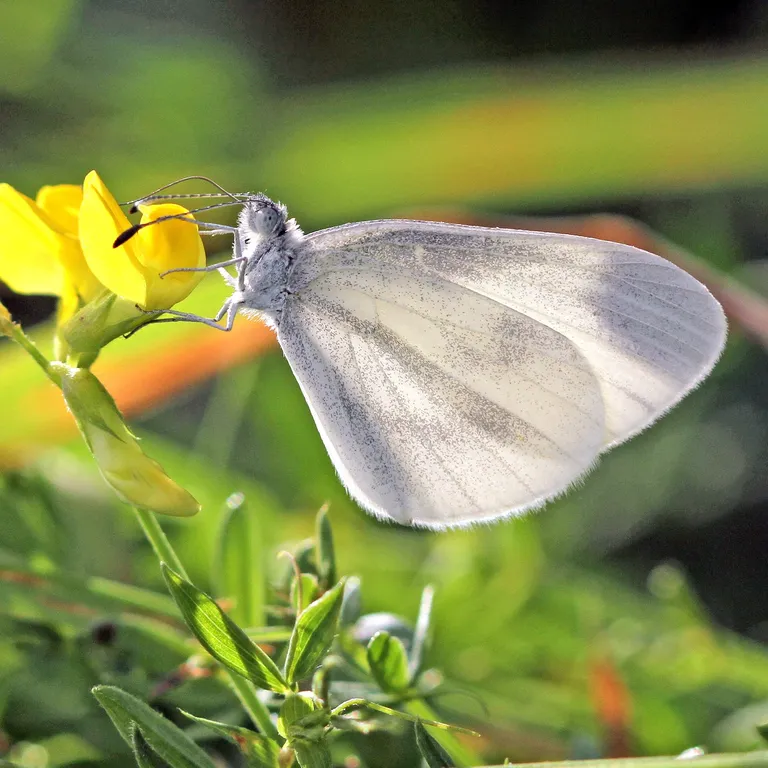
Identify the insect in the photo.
Leptidea sinapis/juvernica
